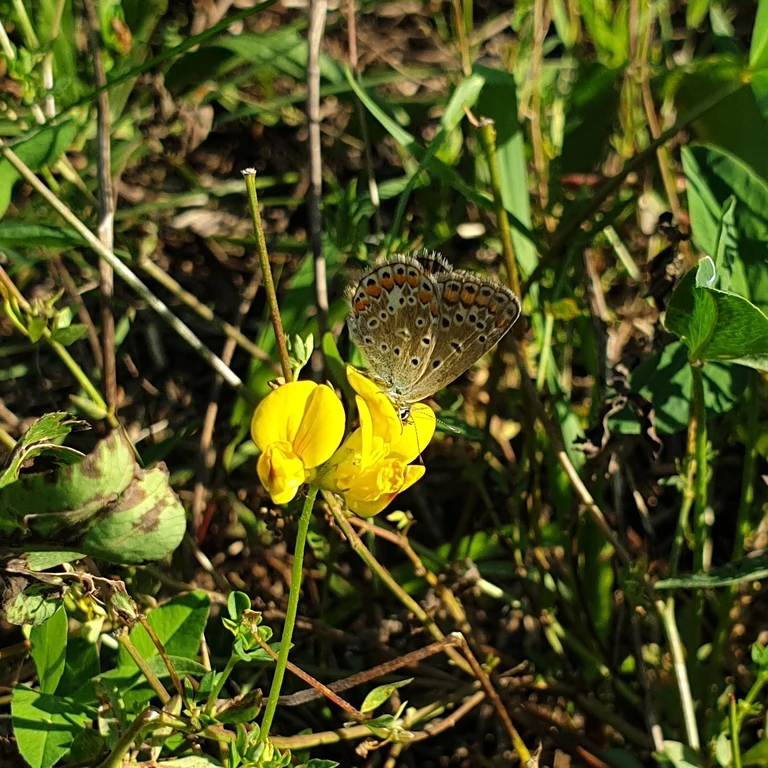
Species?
Polyommatus icarus
